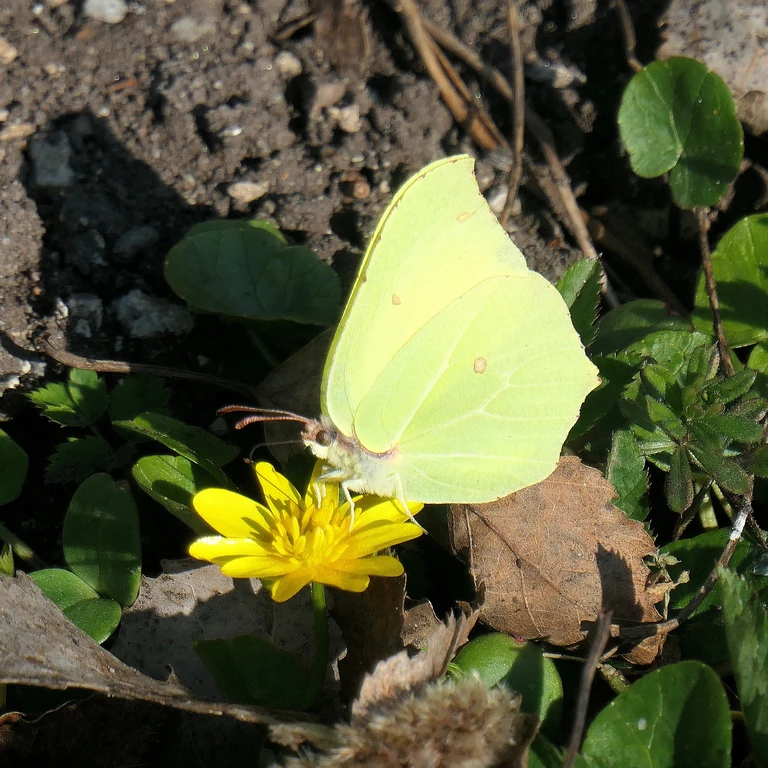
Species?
Gonepteryx rhamni
